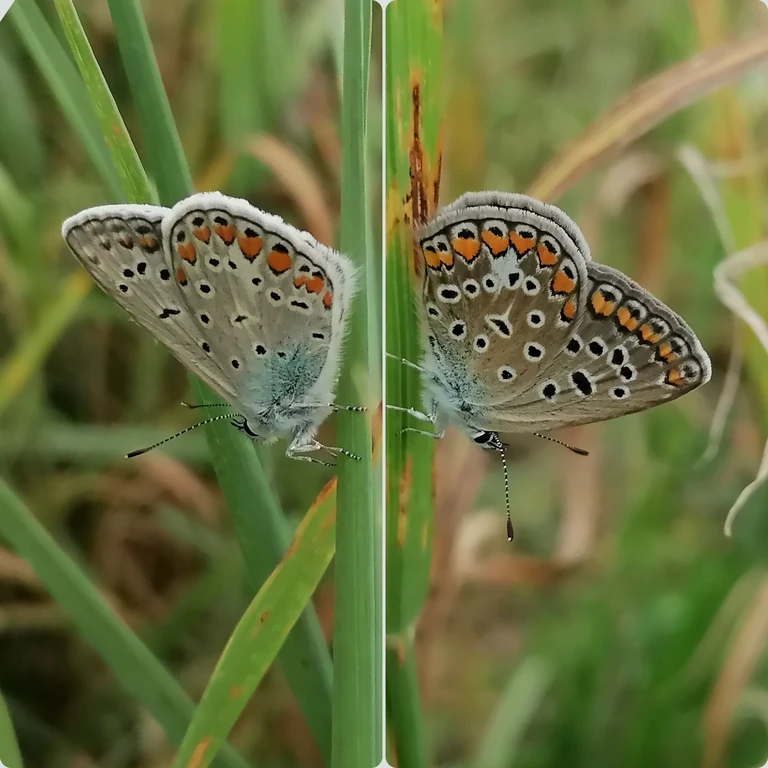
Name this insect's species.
Polyommatus icarus
